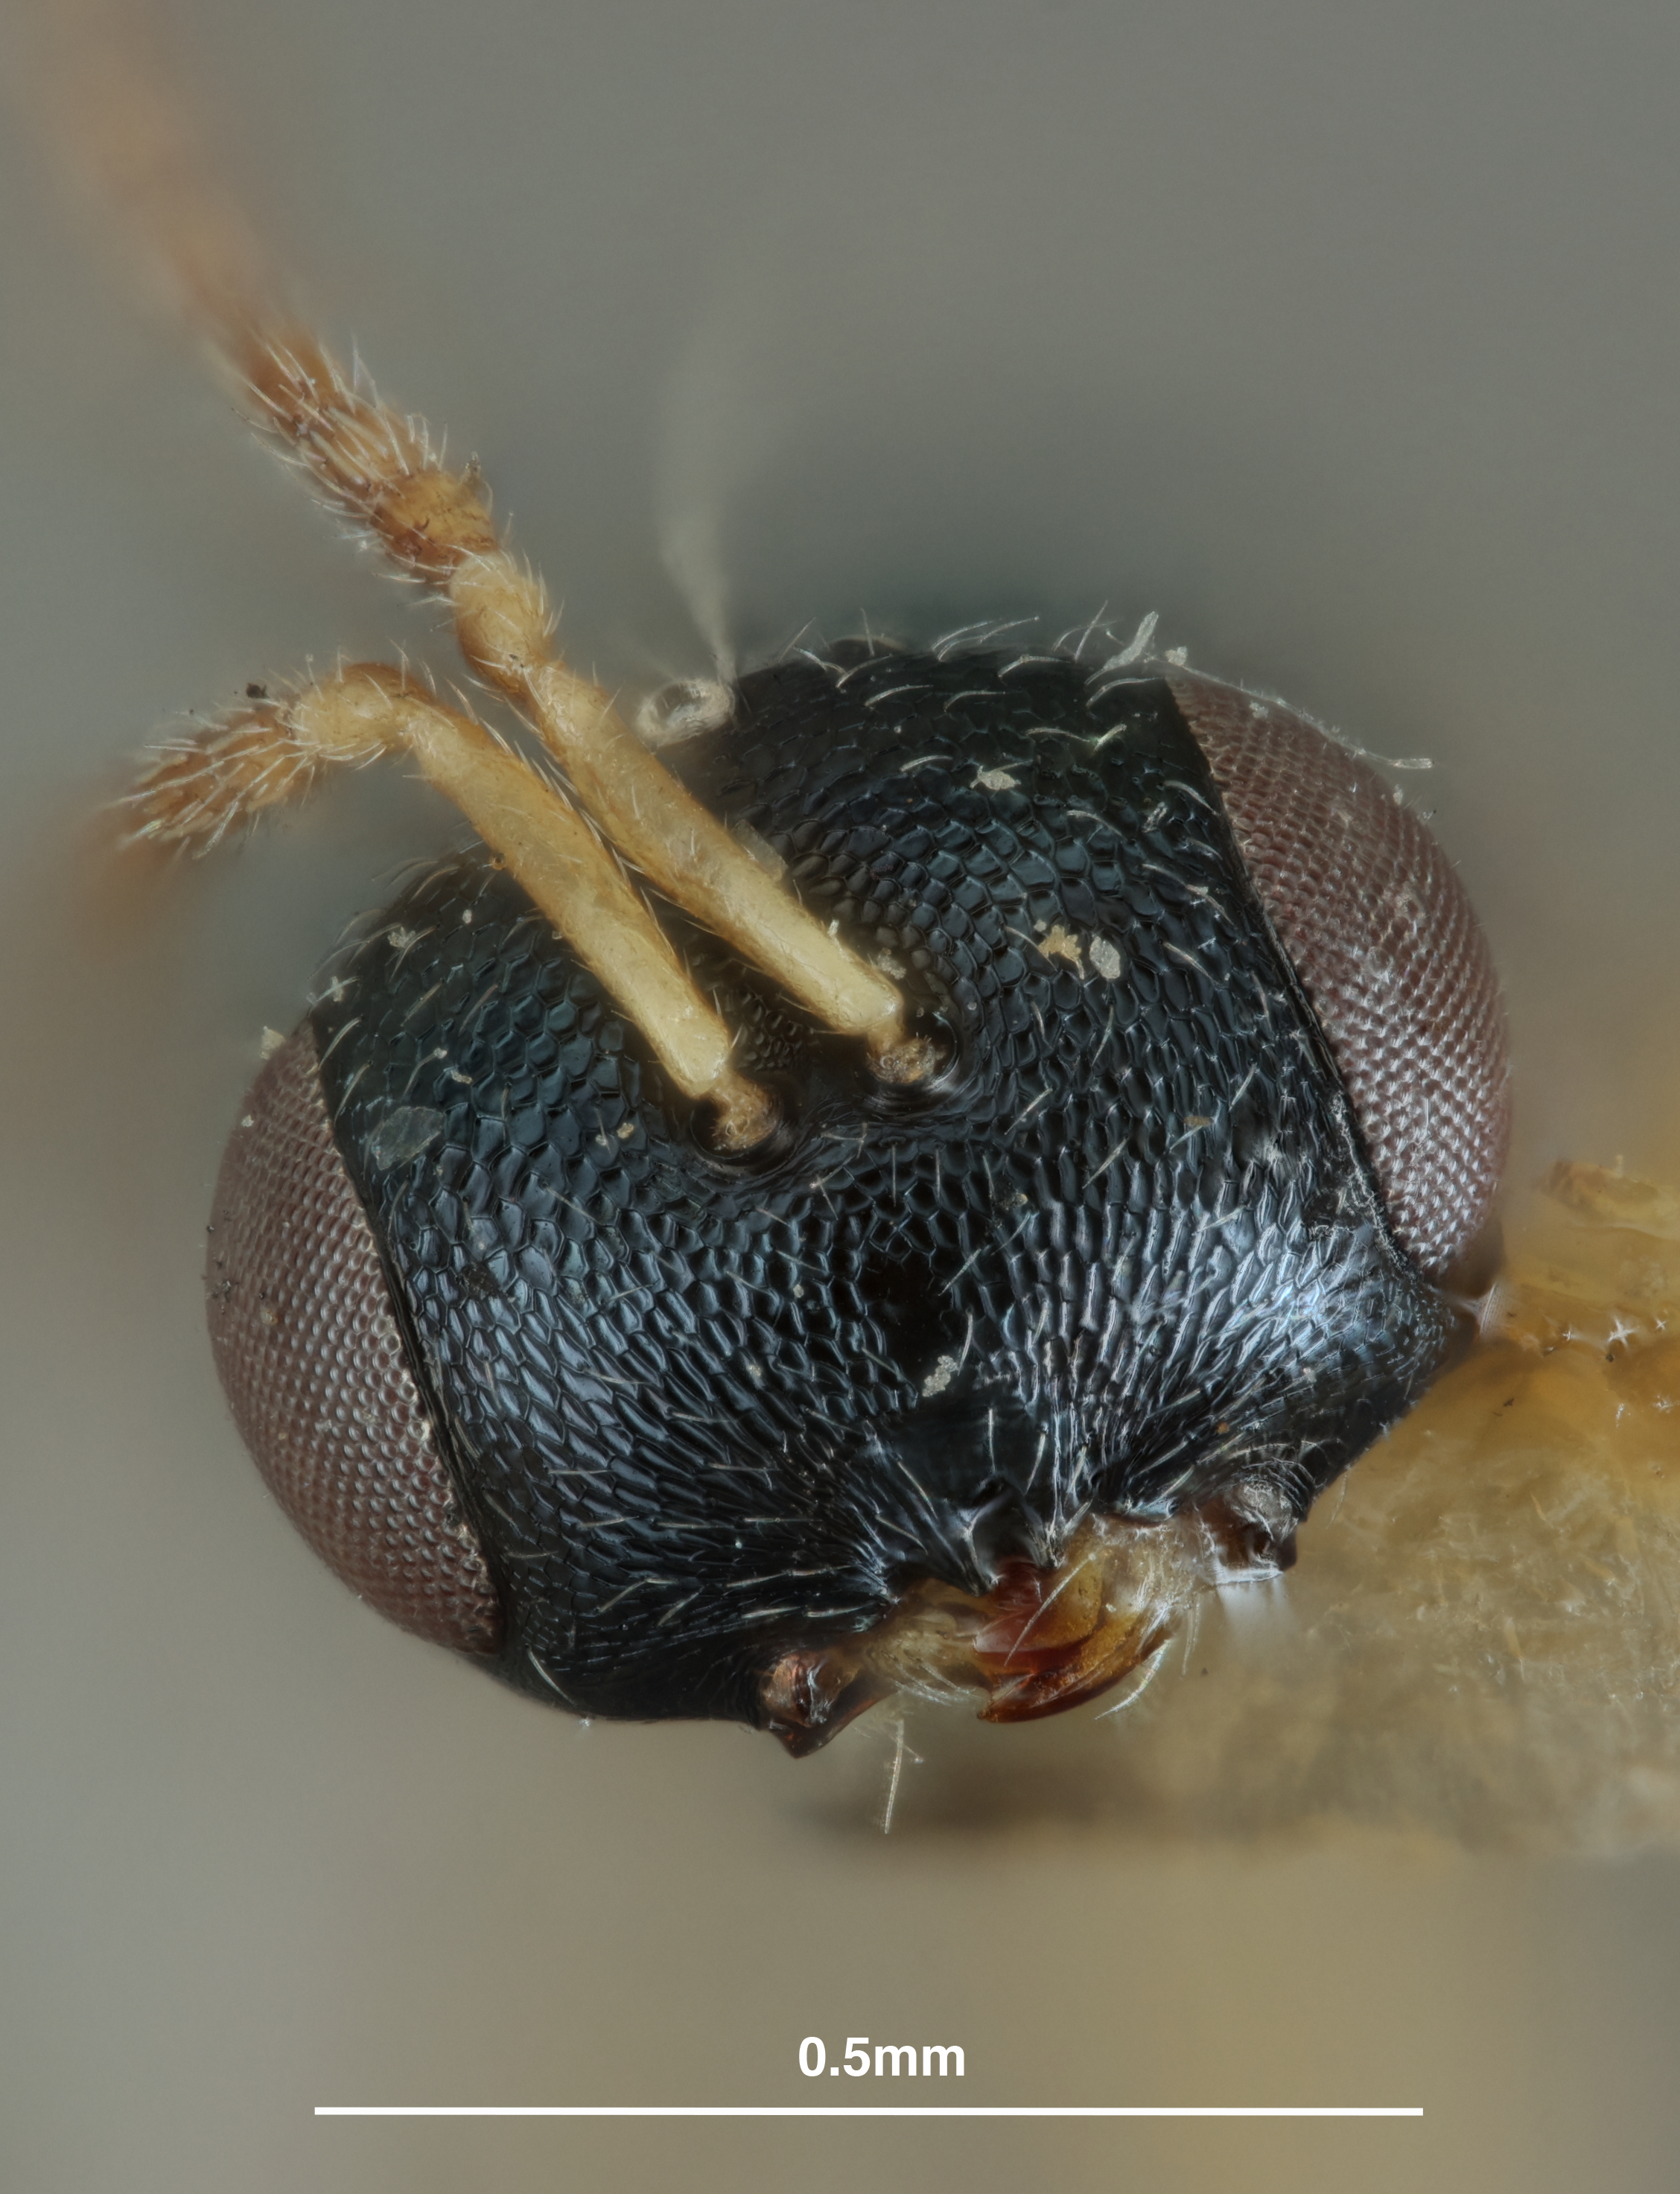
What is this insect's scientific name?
Paratrigonogastra stella
